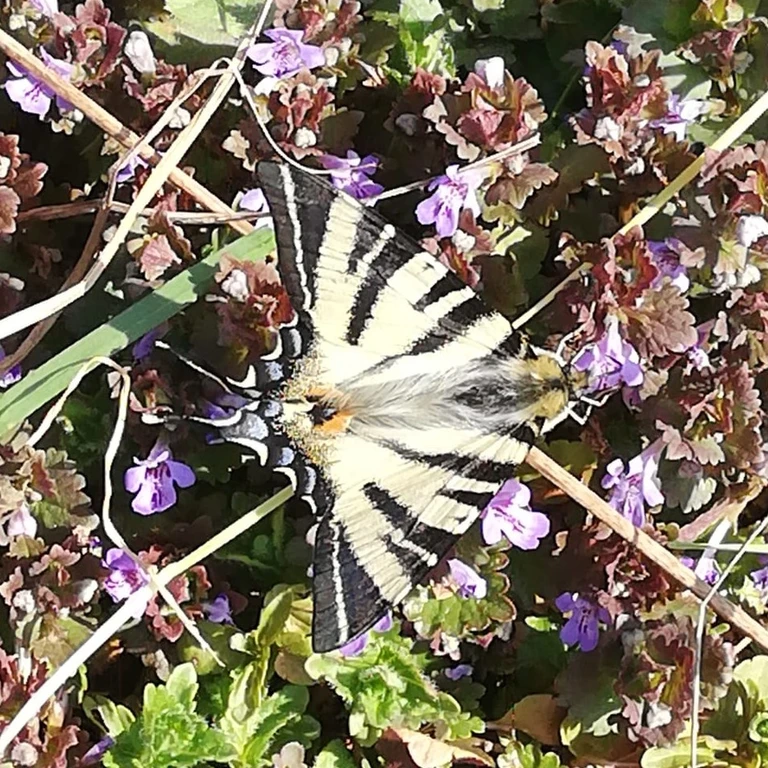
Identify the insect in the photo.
Iphiclides podalirius
